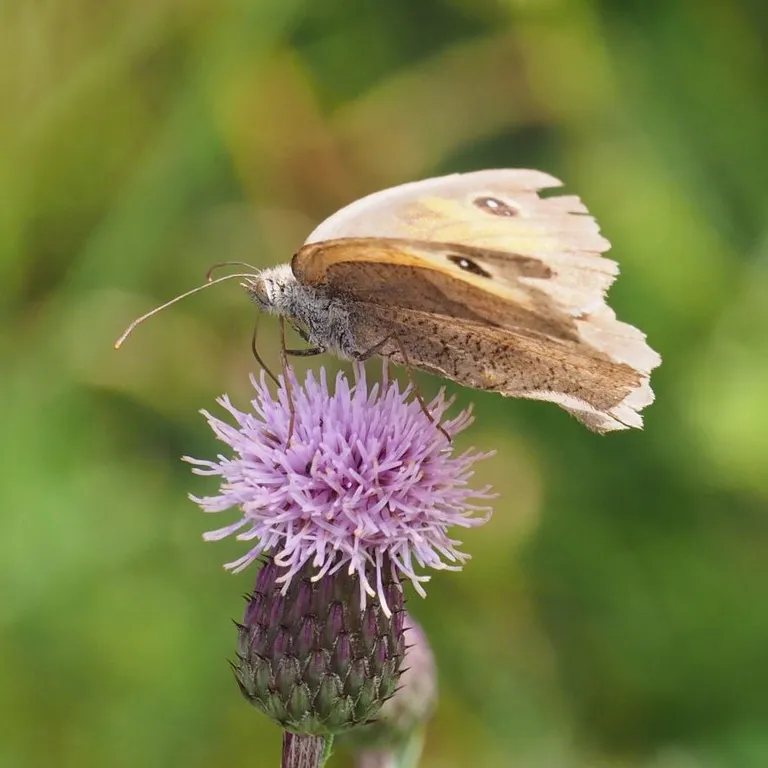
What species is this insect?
Maniola jurtina
